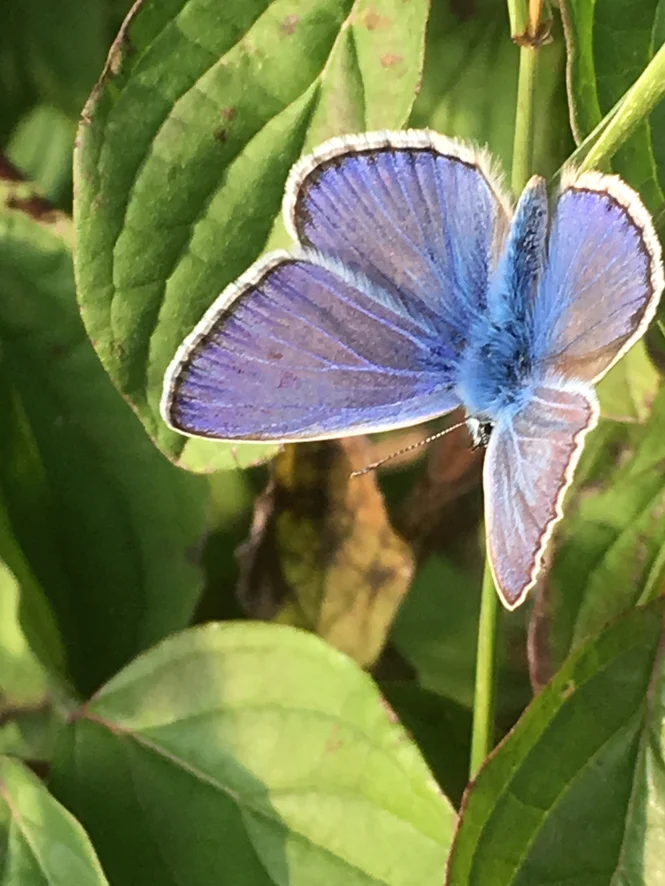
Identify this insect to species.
Polyommatus icarus
